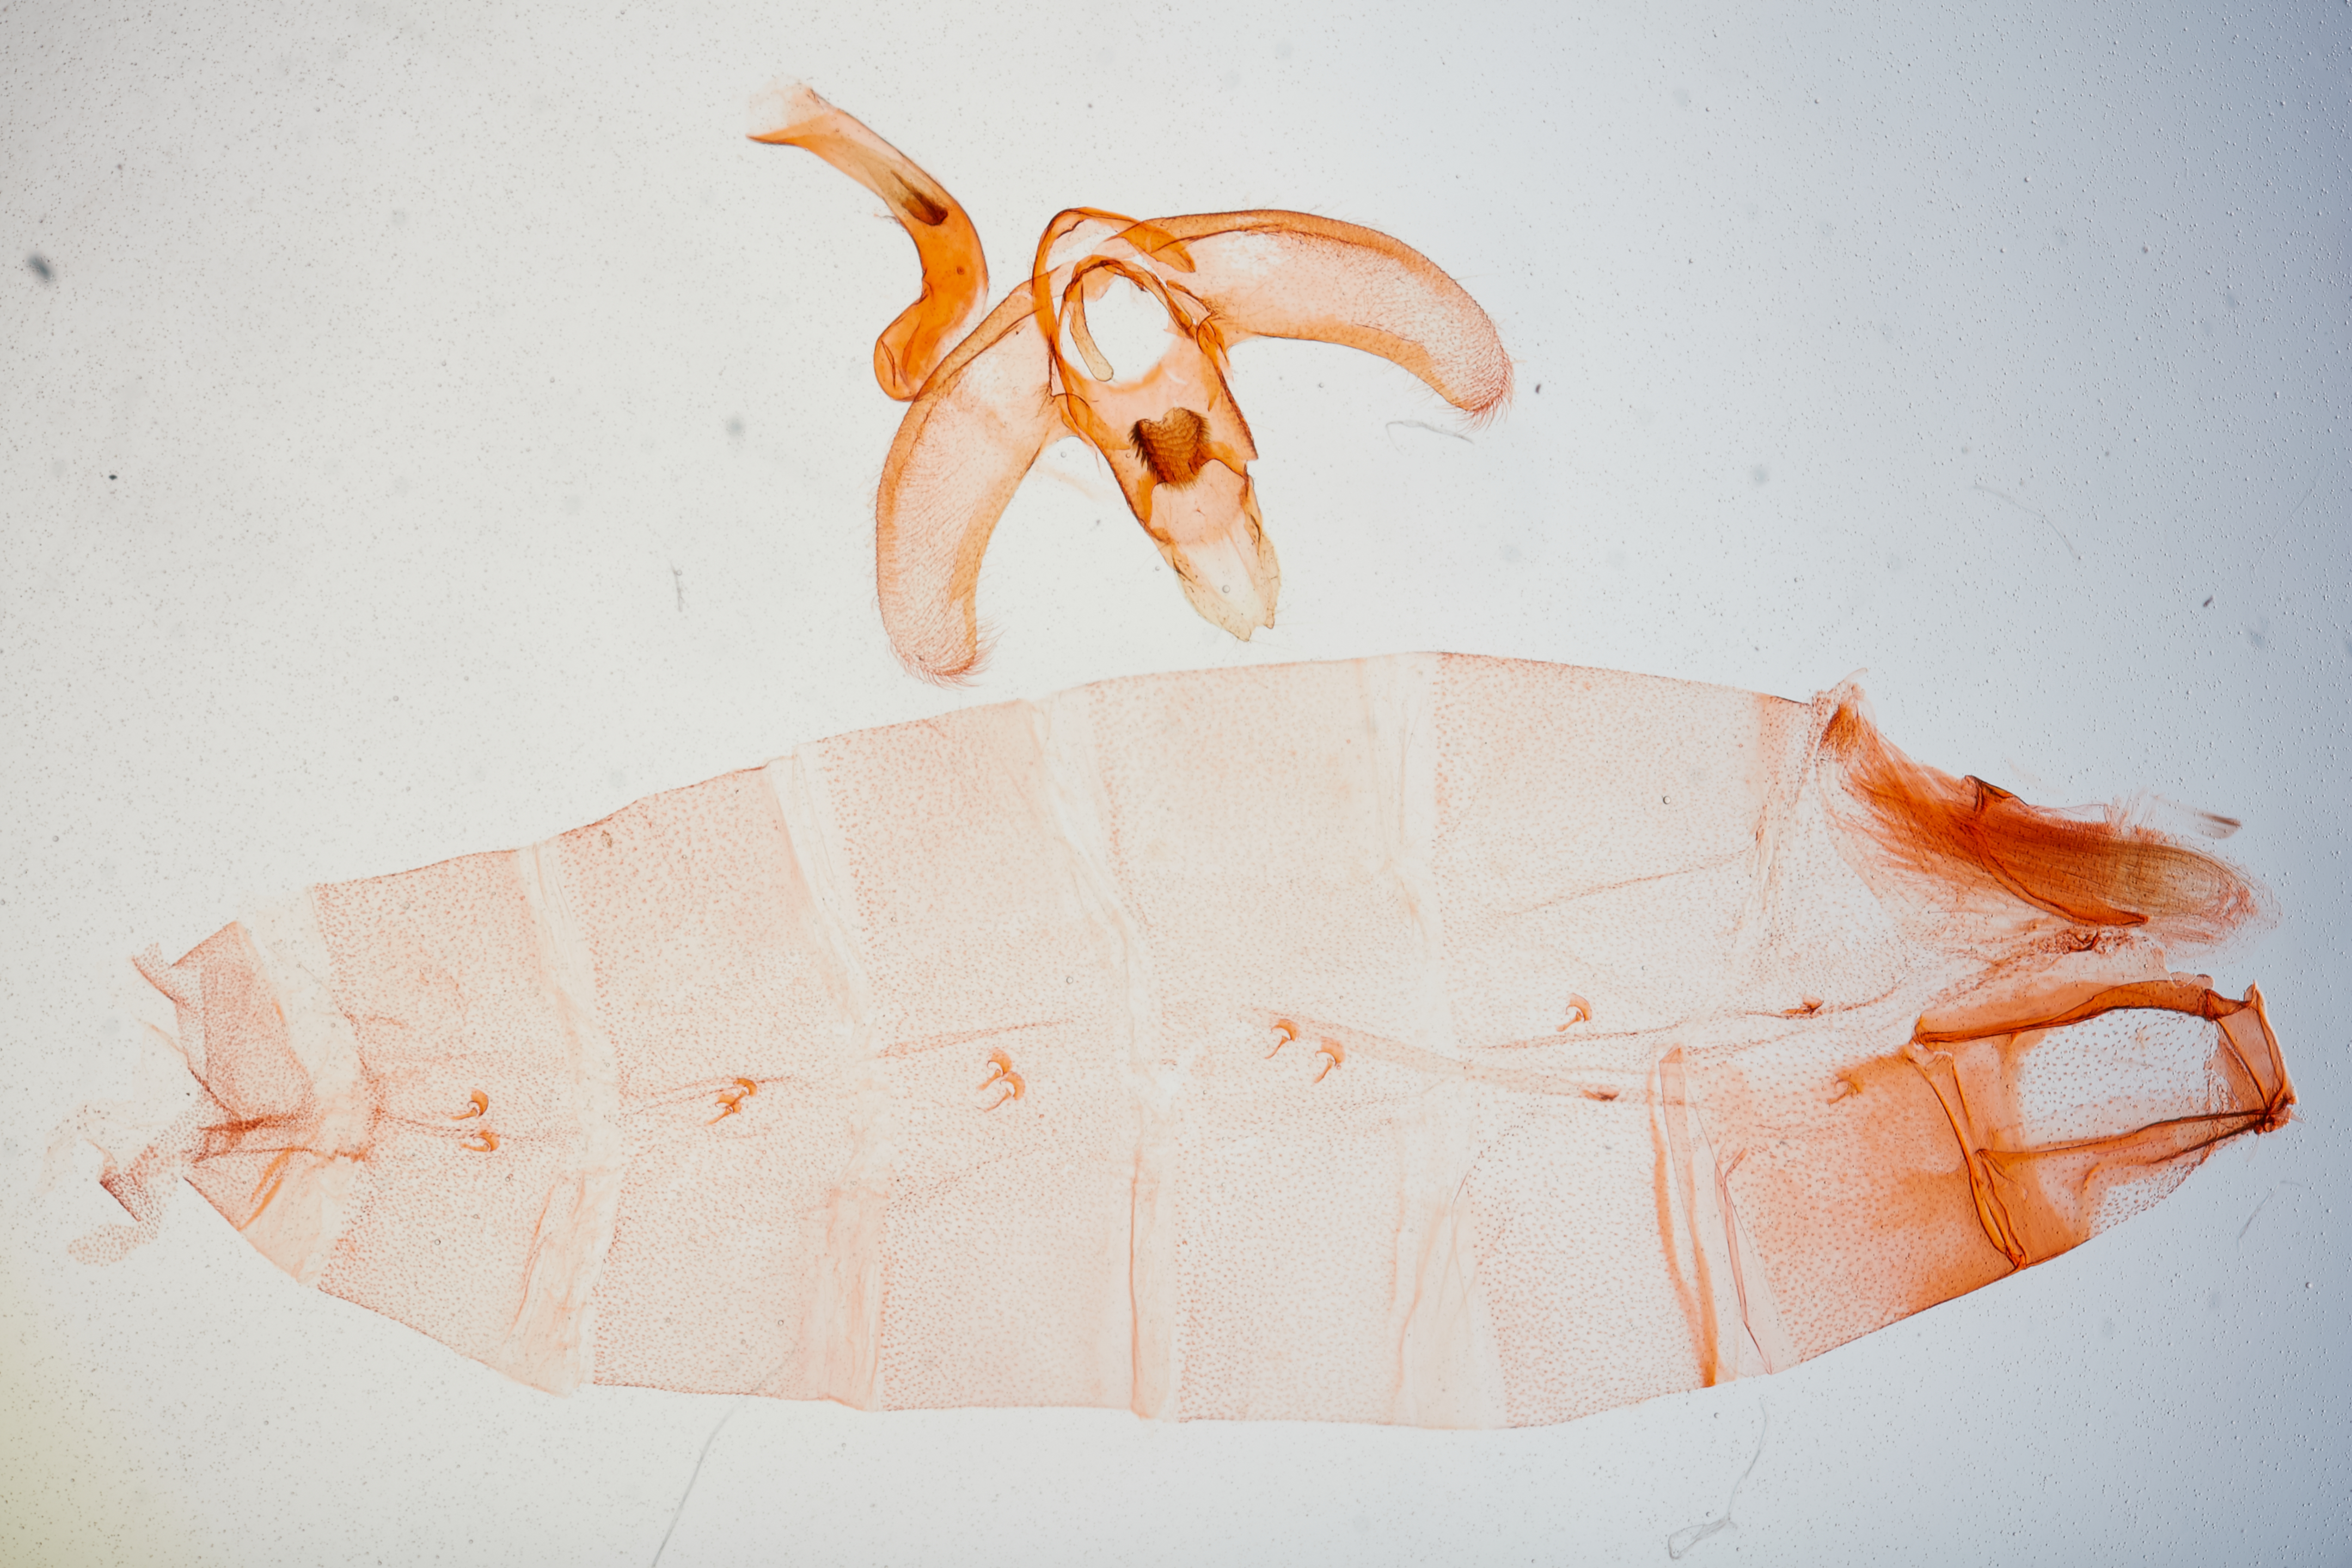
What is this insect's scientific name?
Doina inconspicua
